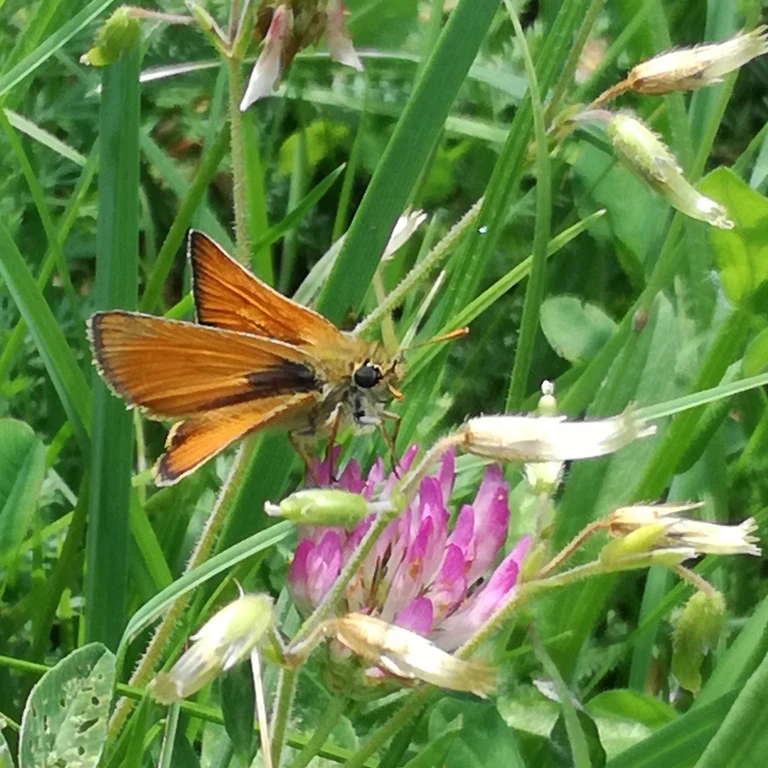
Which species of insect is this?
Thymelicus sylvestris
